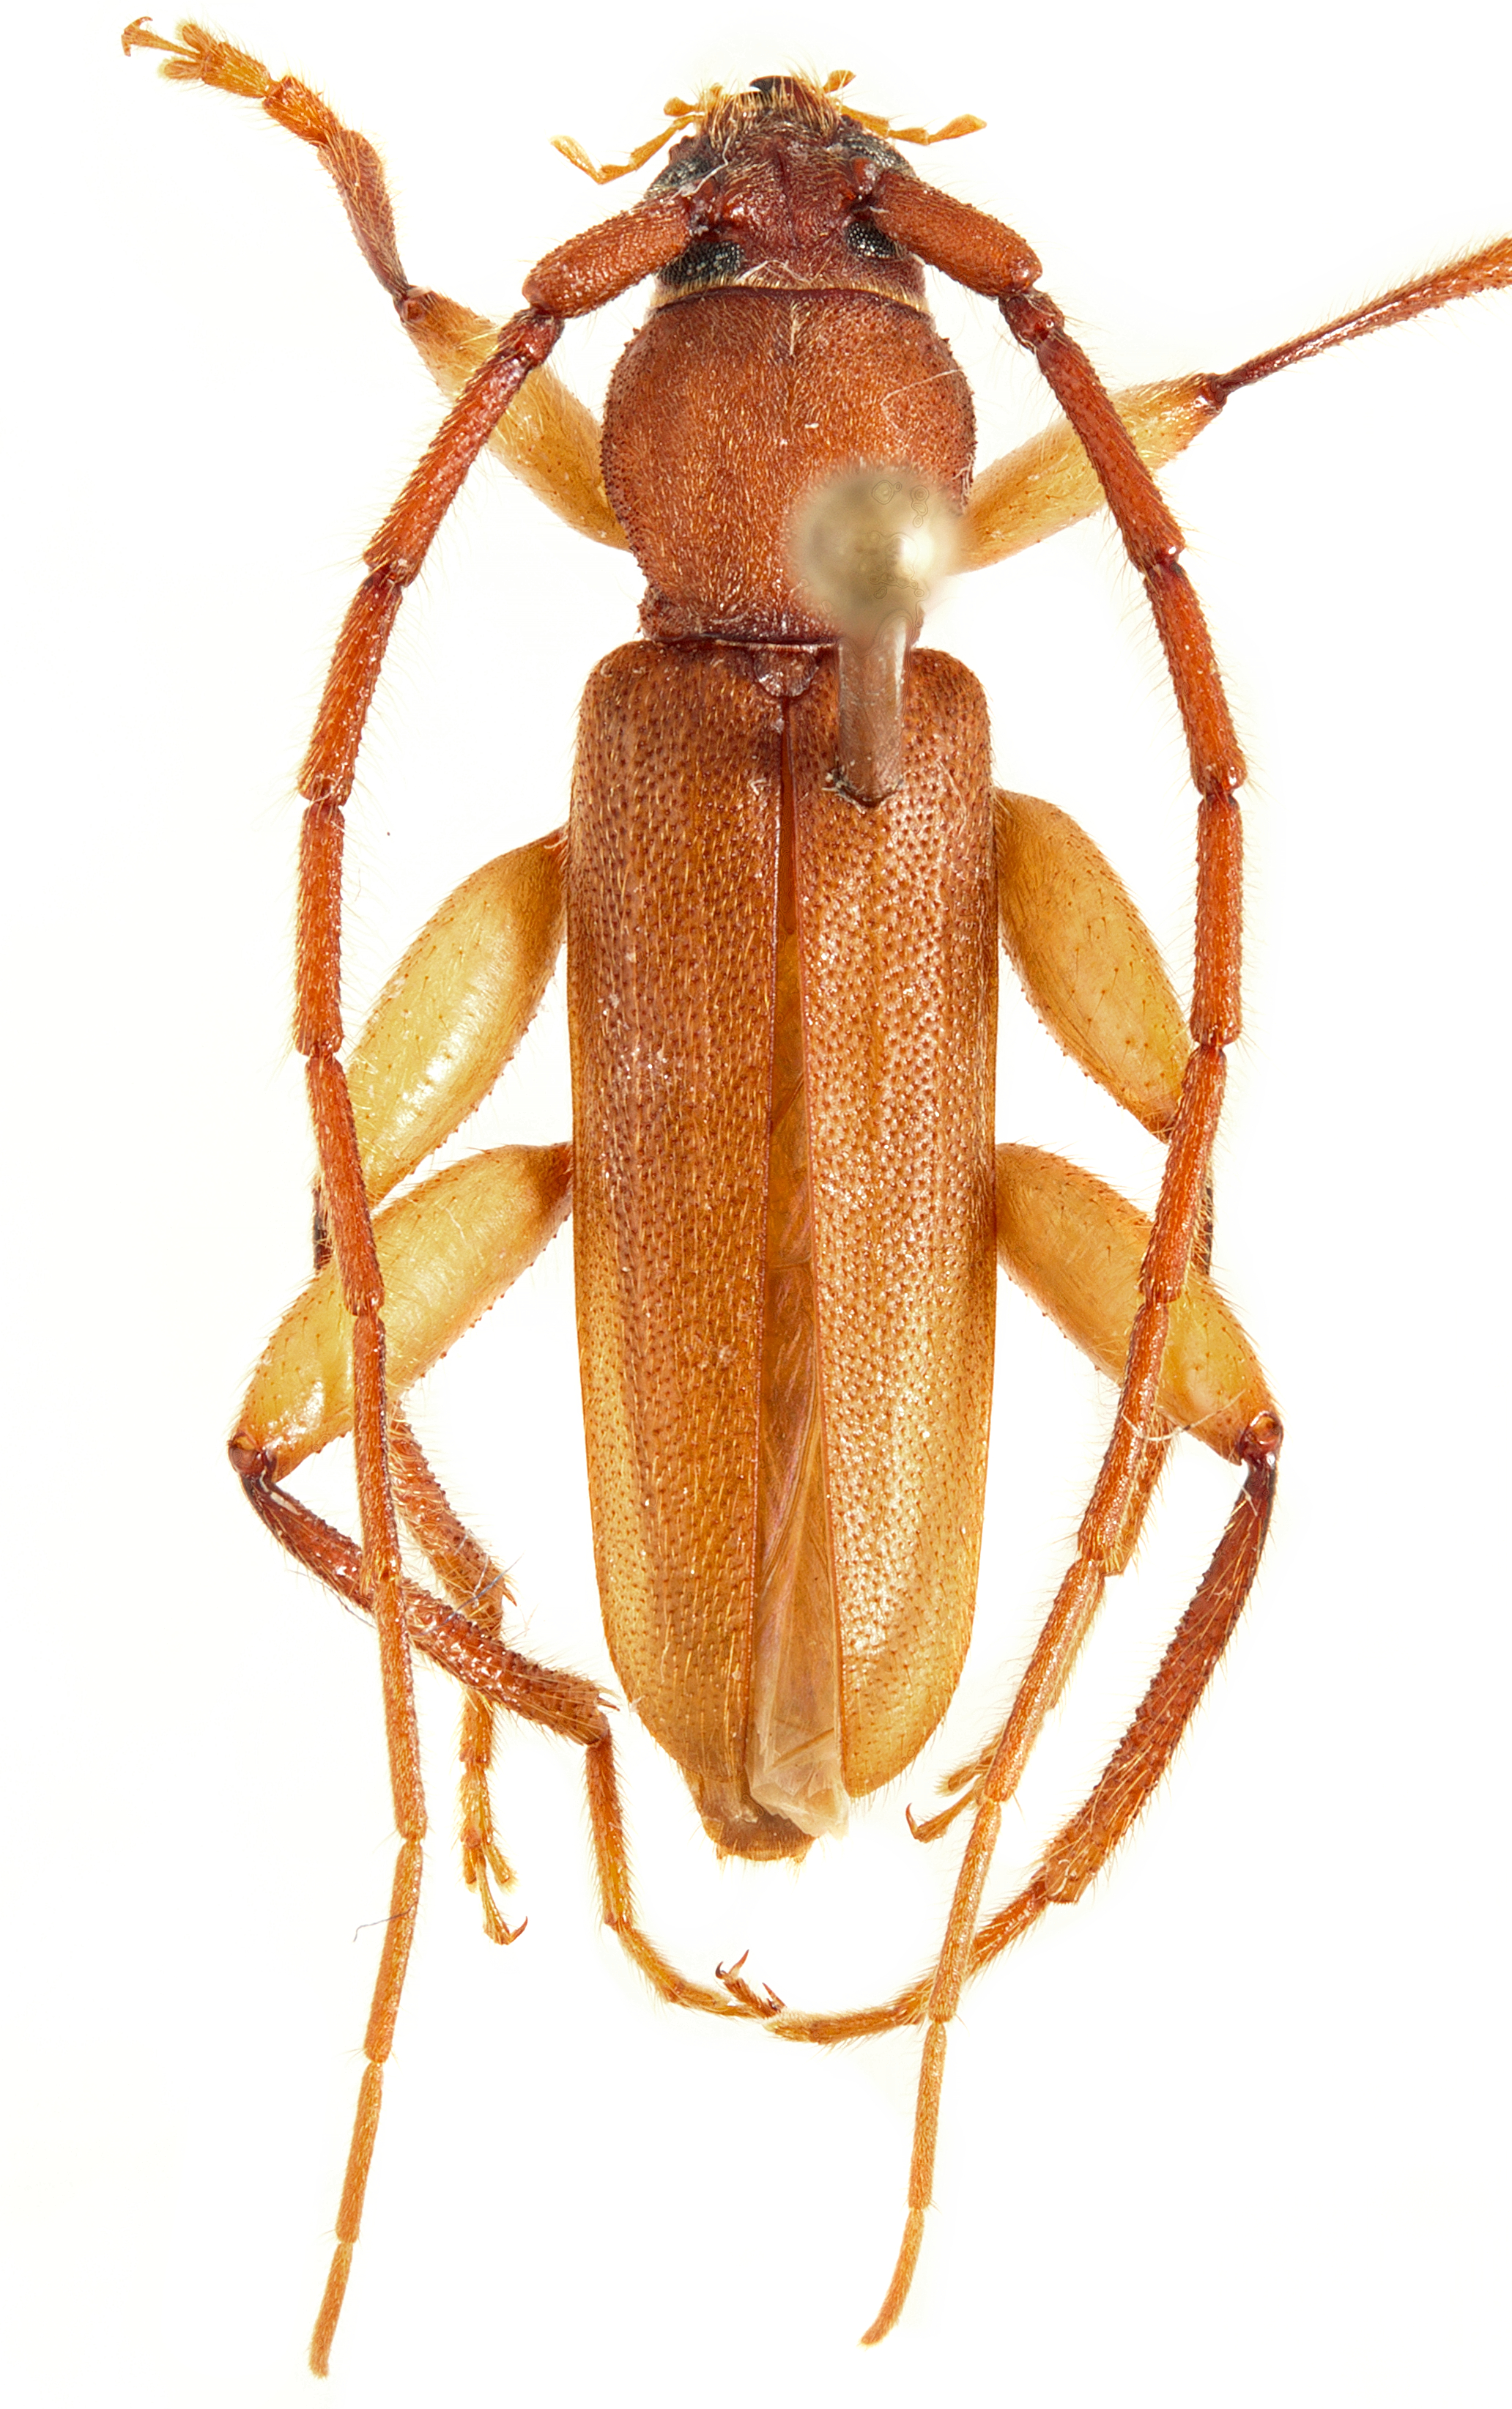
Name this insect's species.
Enosmaeus cubanus
